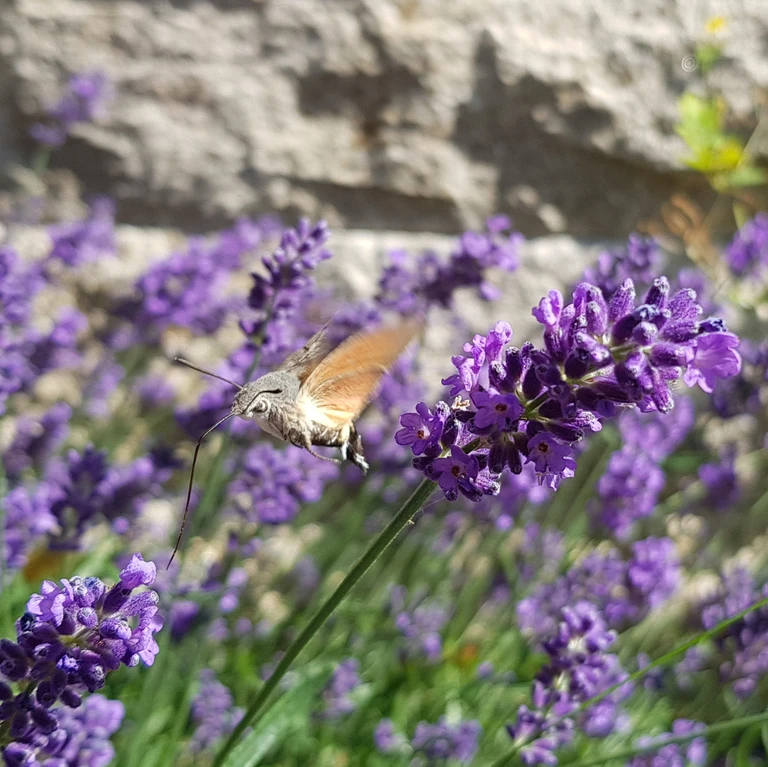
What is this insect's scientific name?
Macroglossum stellatarum
